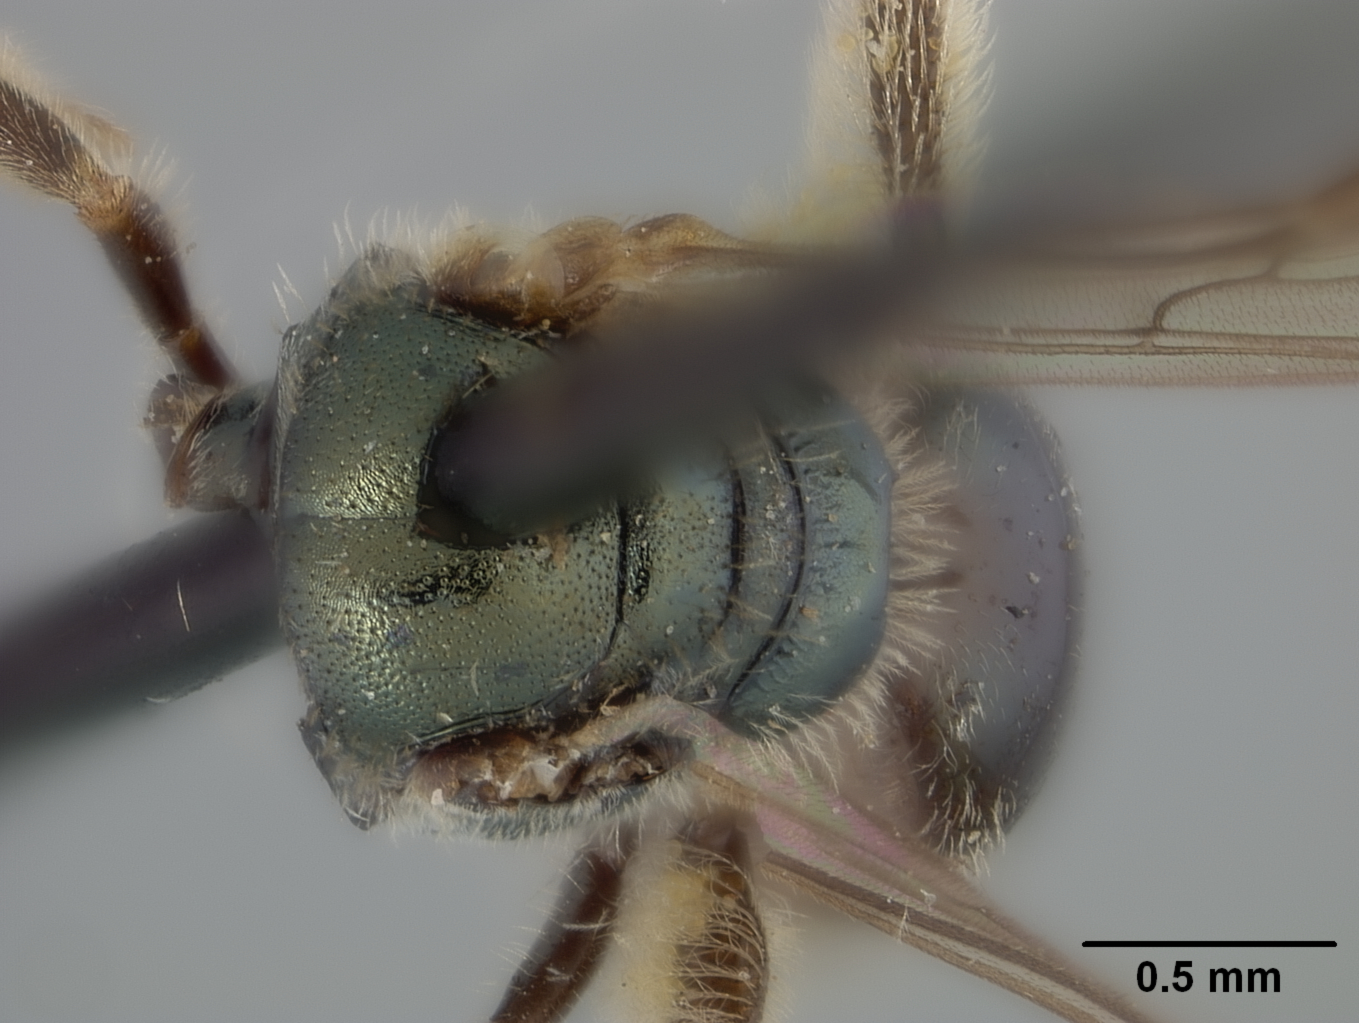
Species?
Halictus hypochlorus
